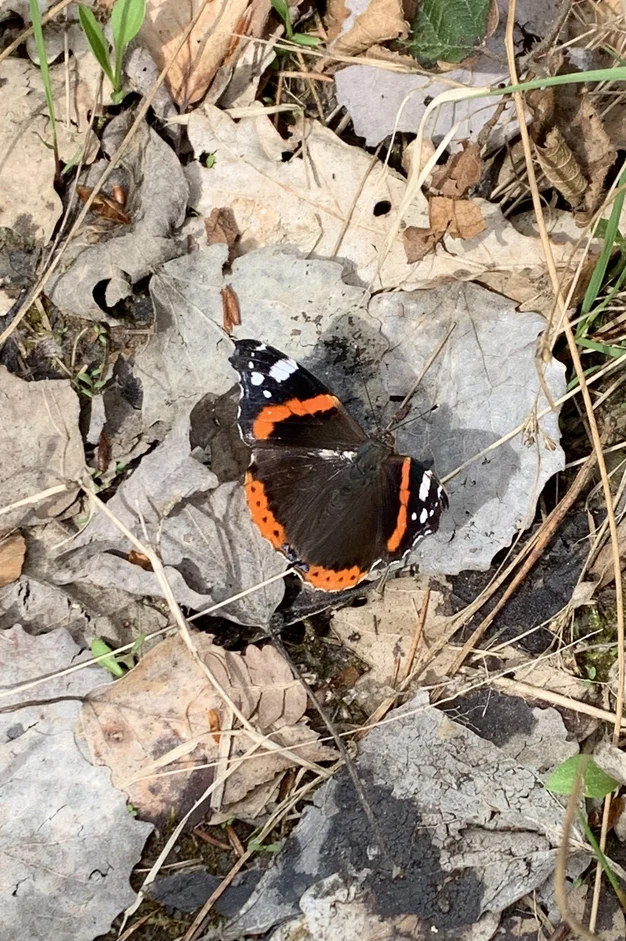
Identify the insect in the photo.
Vanessa atalanta
